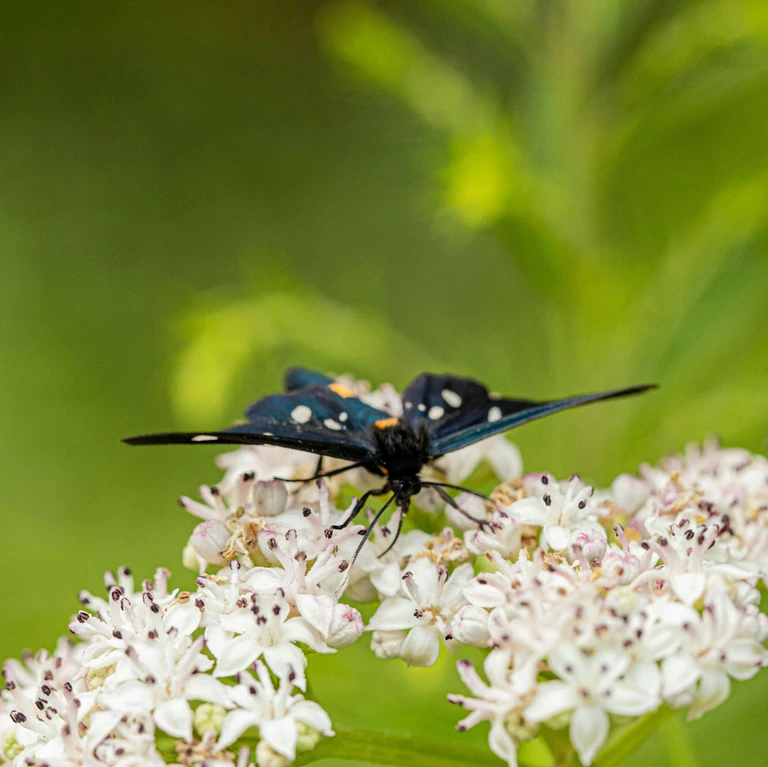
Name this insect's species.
Amata phegea
